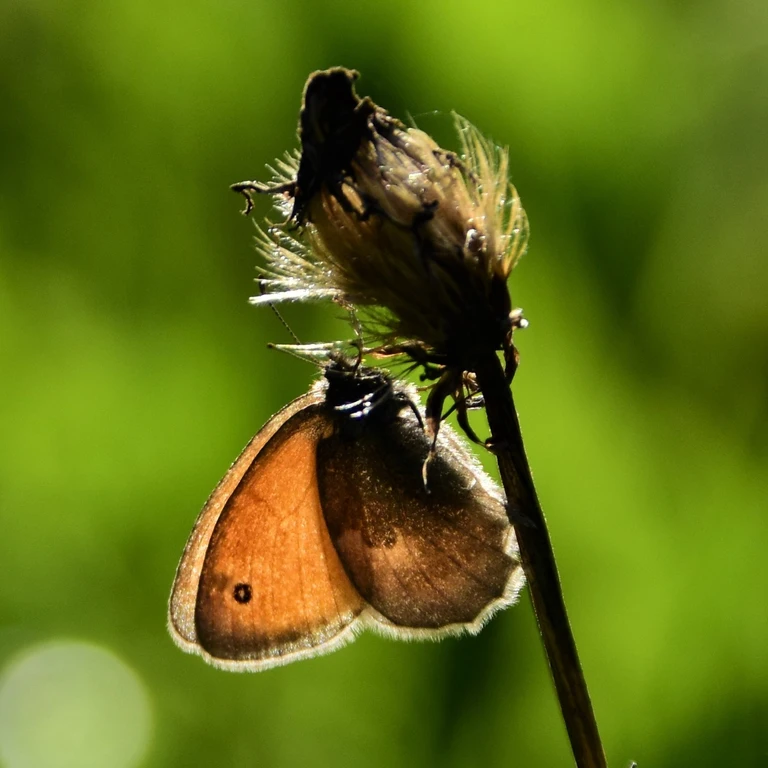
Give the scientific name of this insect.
Coenonympha pamphilus
